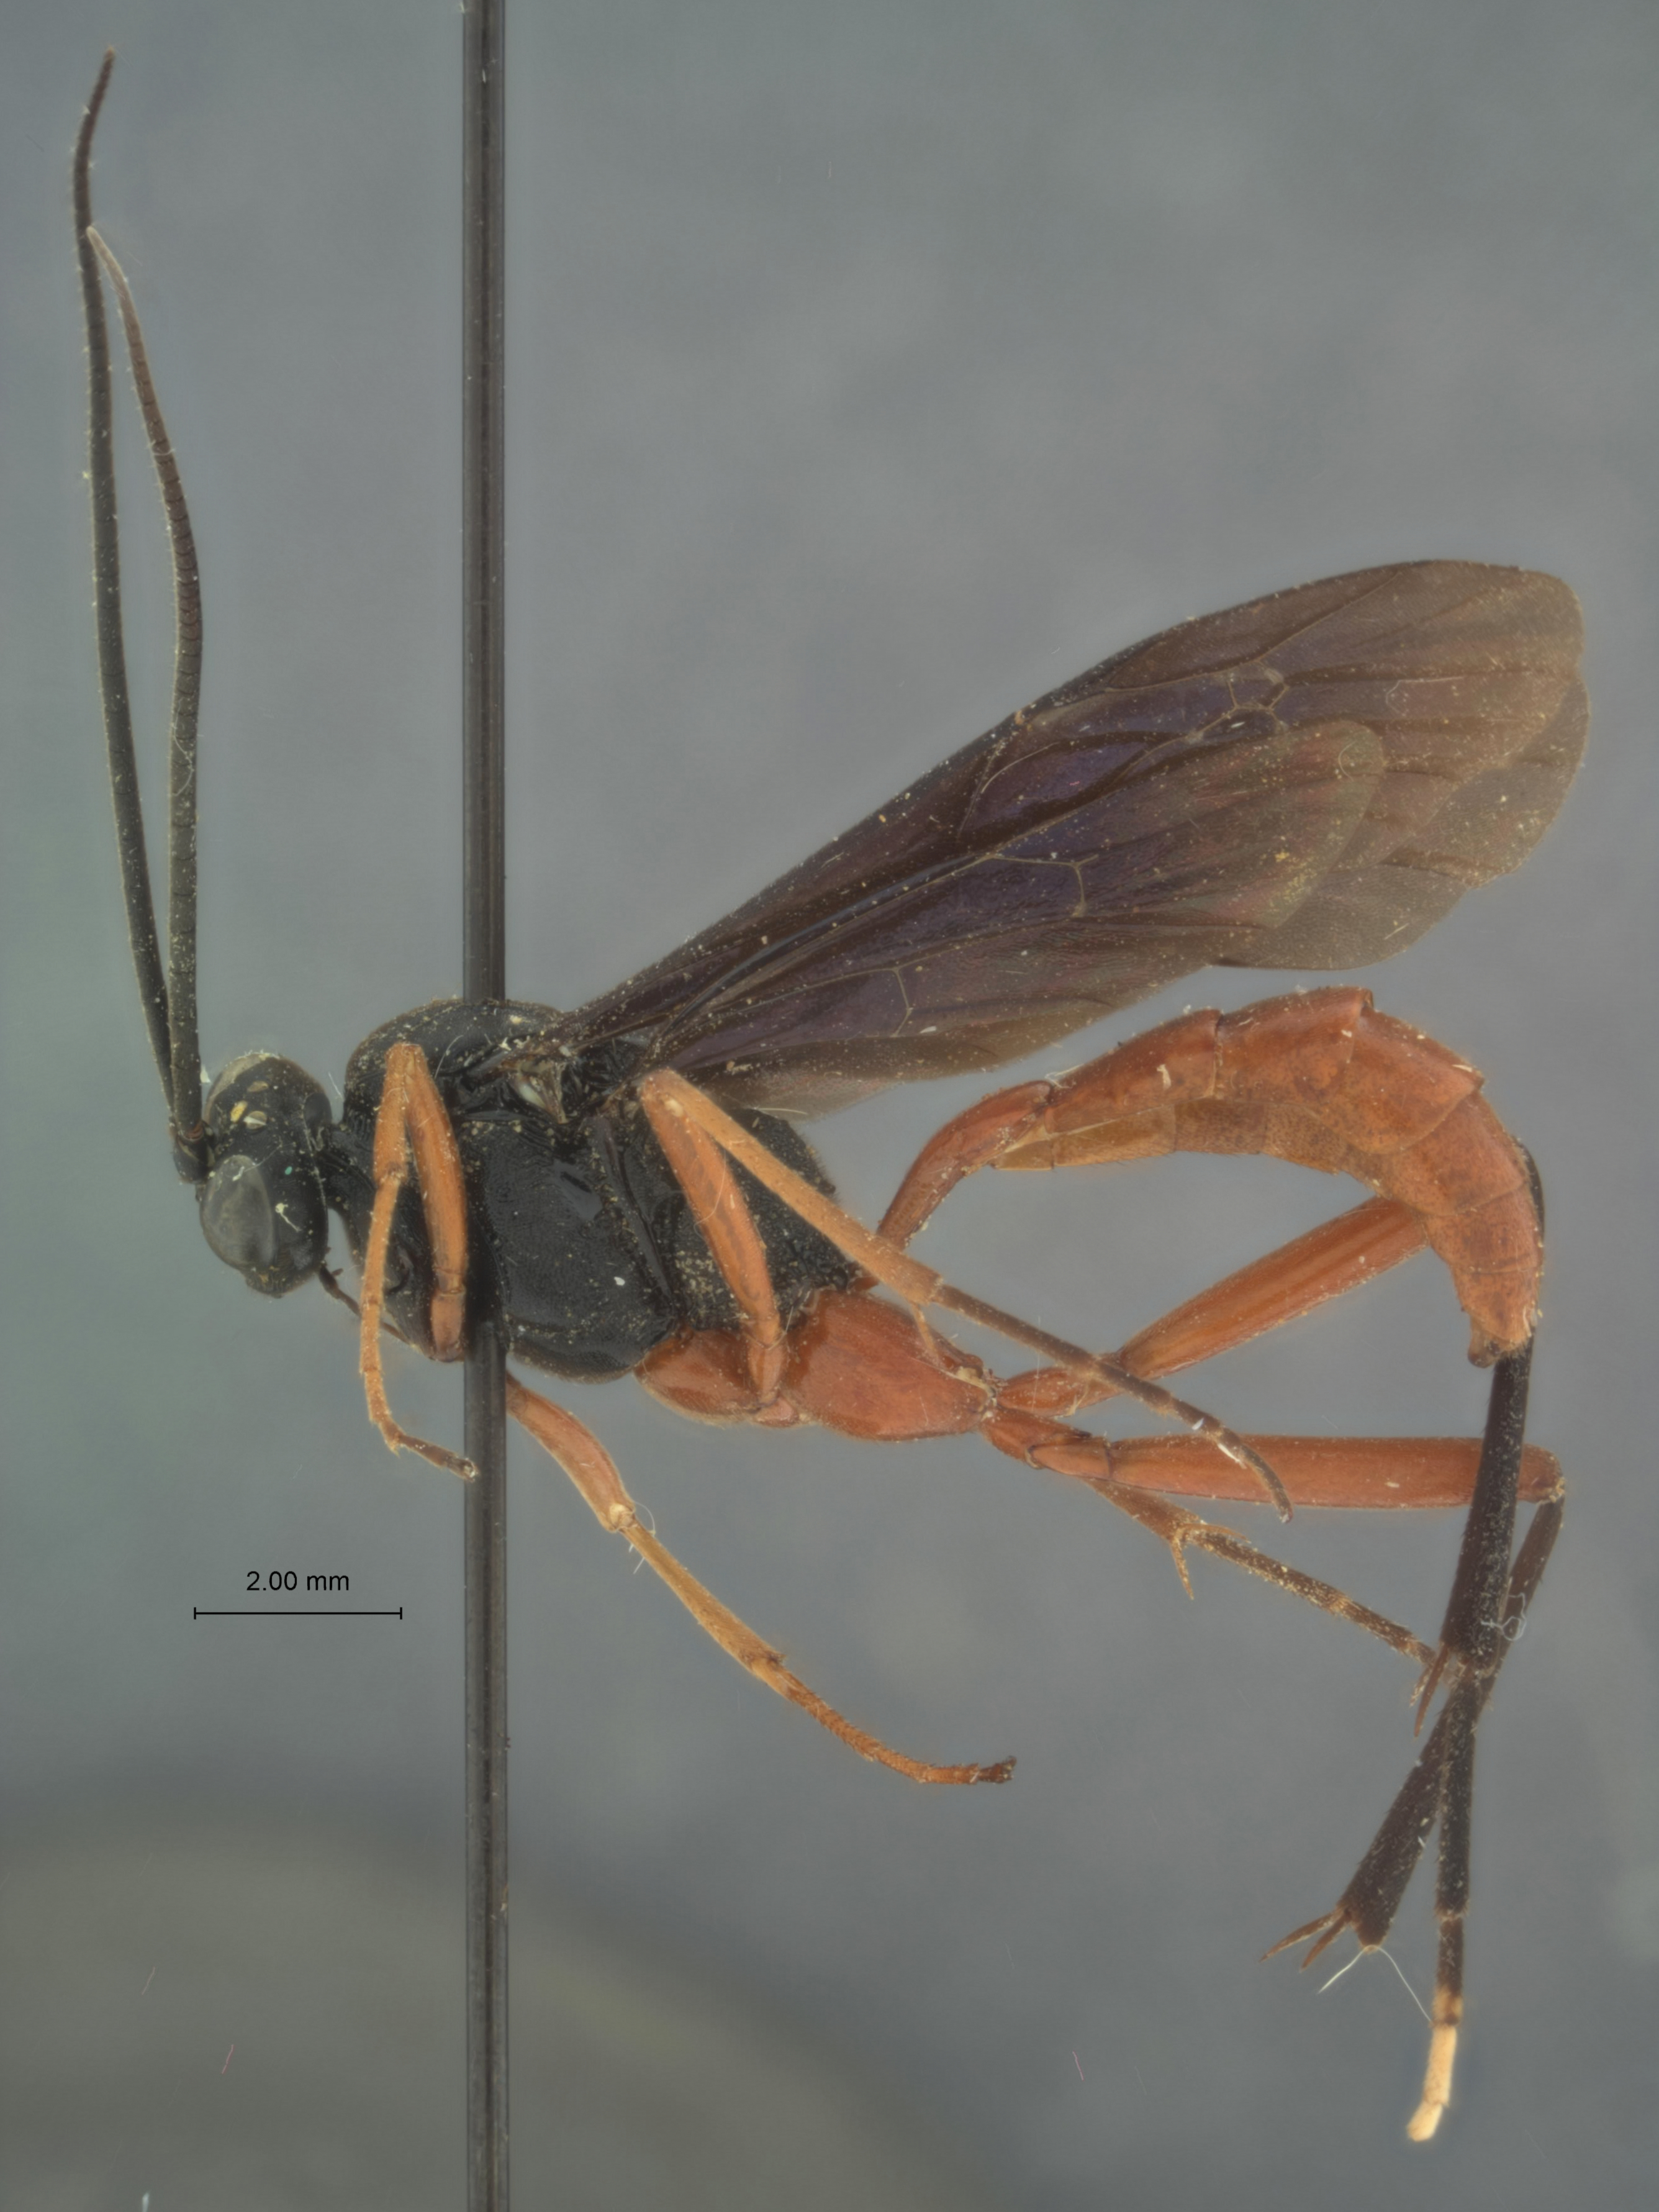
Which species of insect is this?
Amblyteles paitensis
